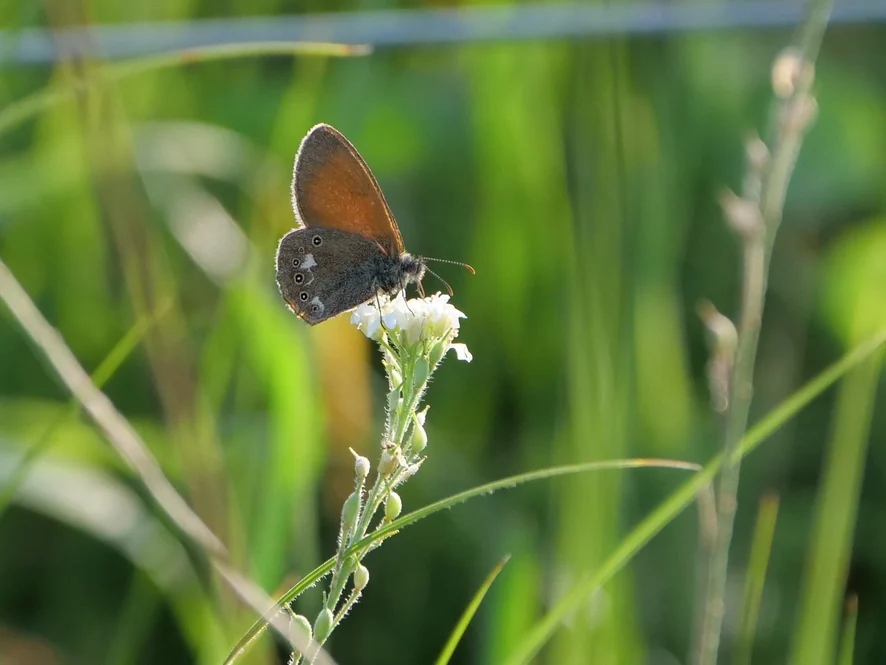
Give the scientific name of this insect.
Coenonympha glycerion (also Coenonympha iphis)
